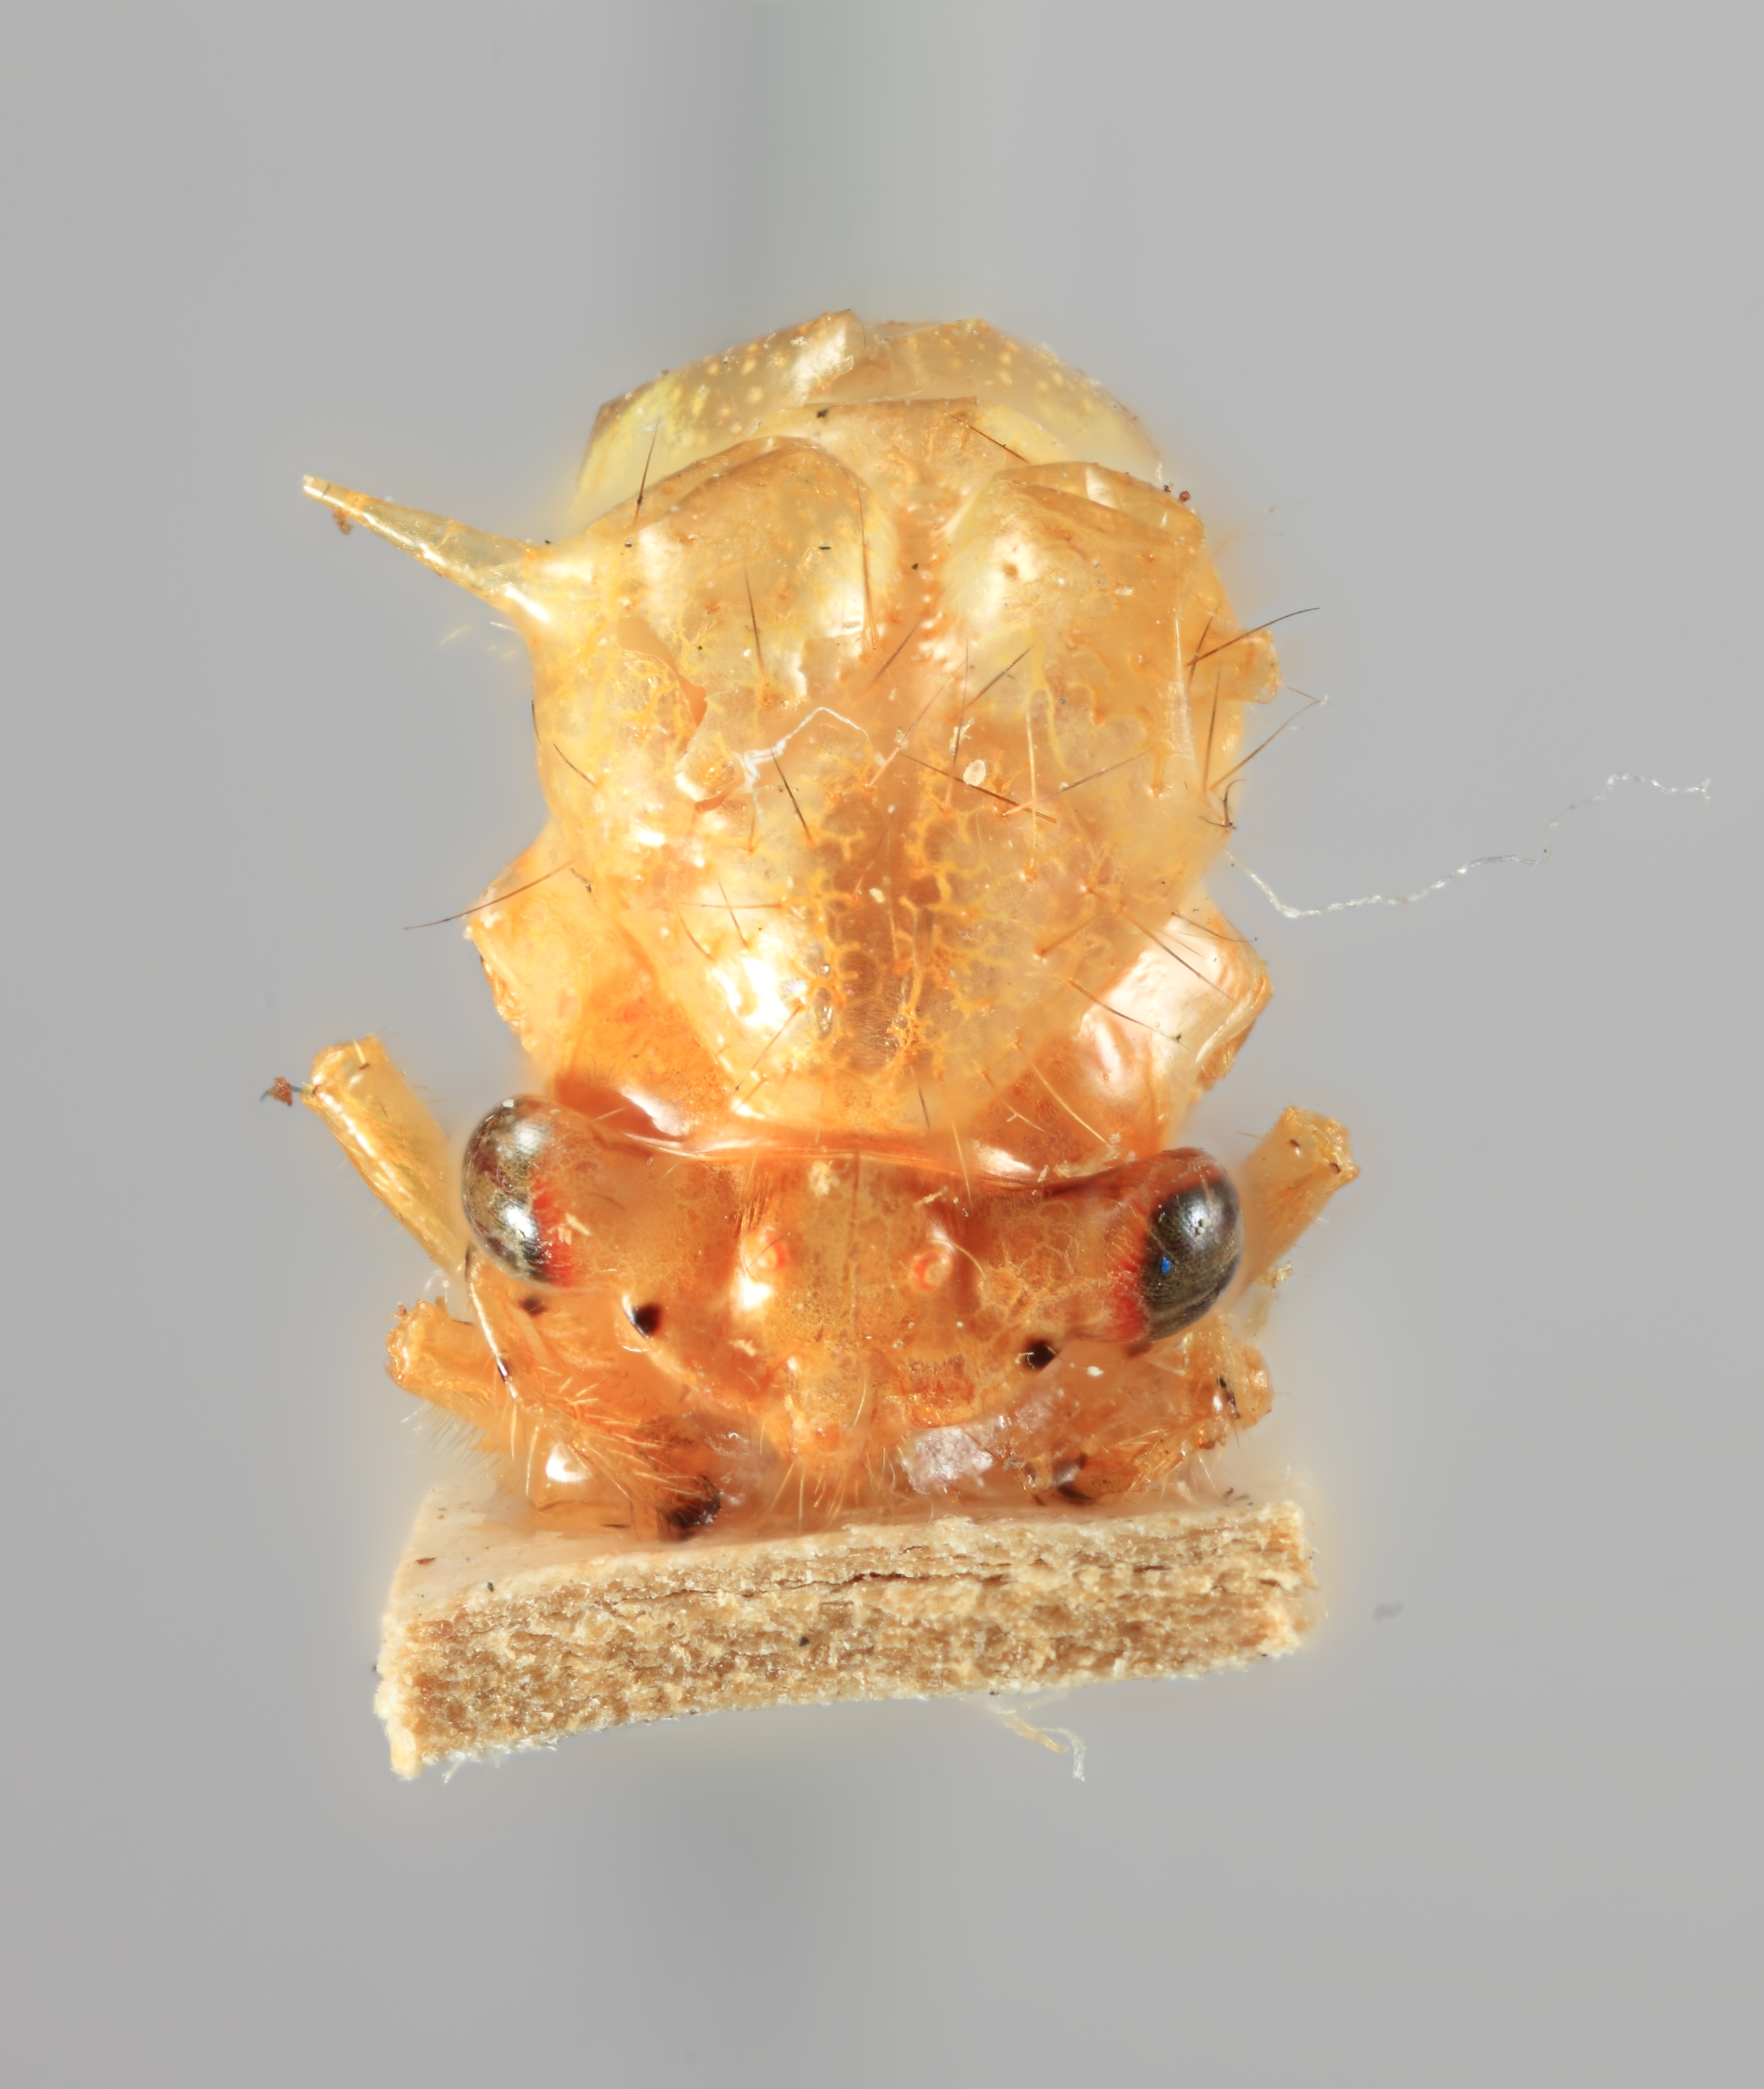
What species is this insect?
Antonae nodosa
